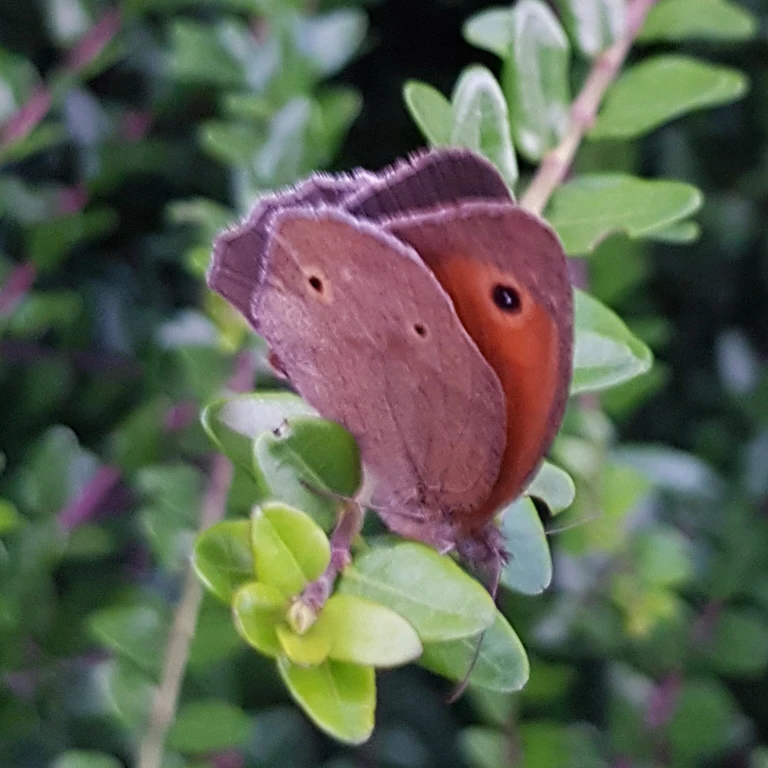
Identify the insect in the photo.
Maniola jurtina
